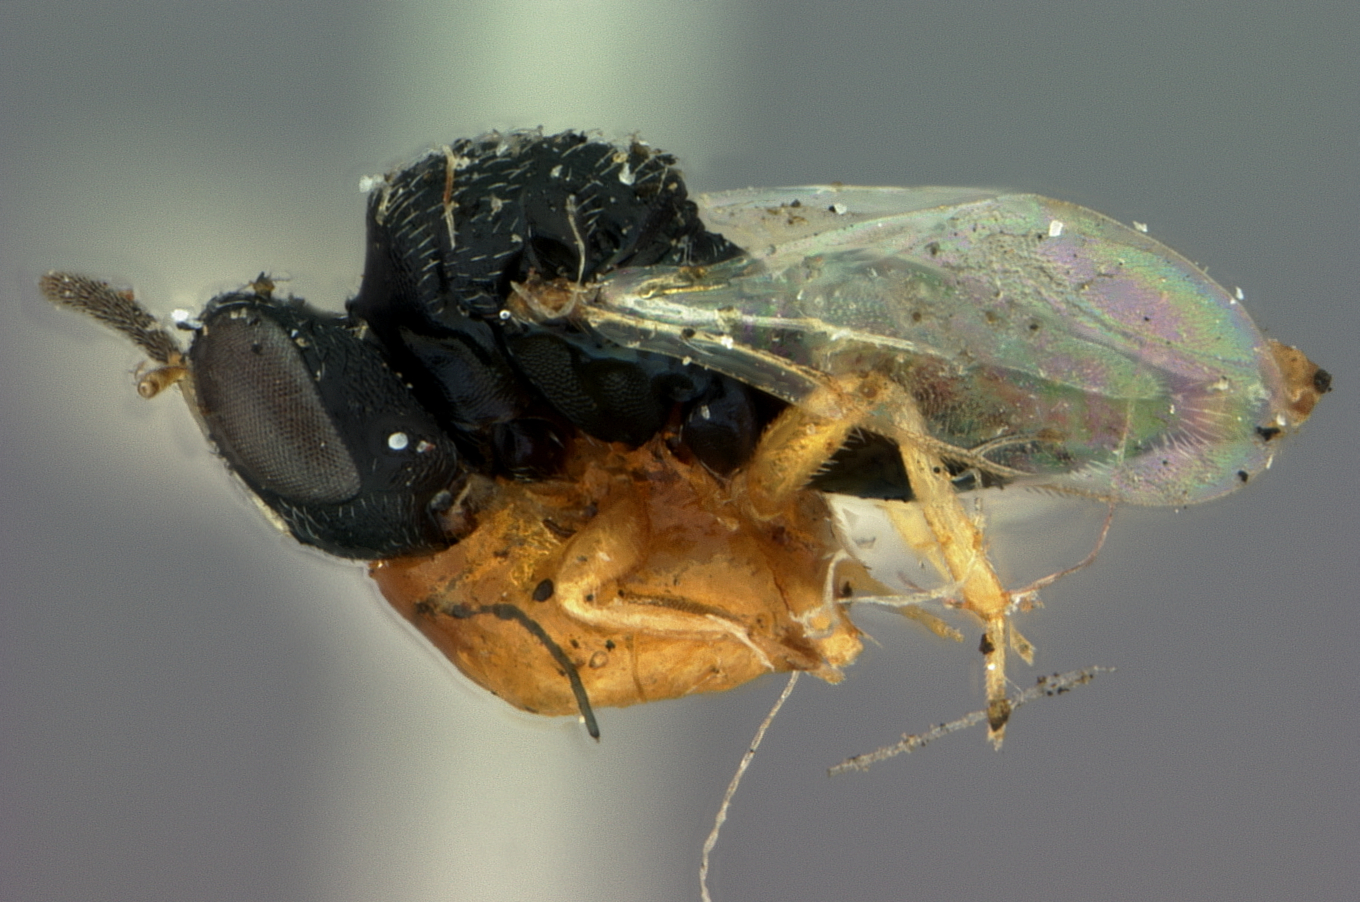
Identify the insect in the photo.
Macroglenes dryorhizoxeni
